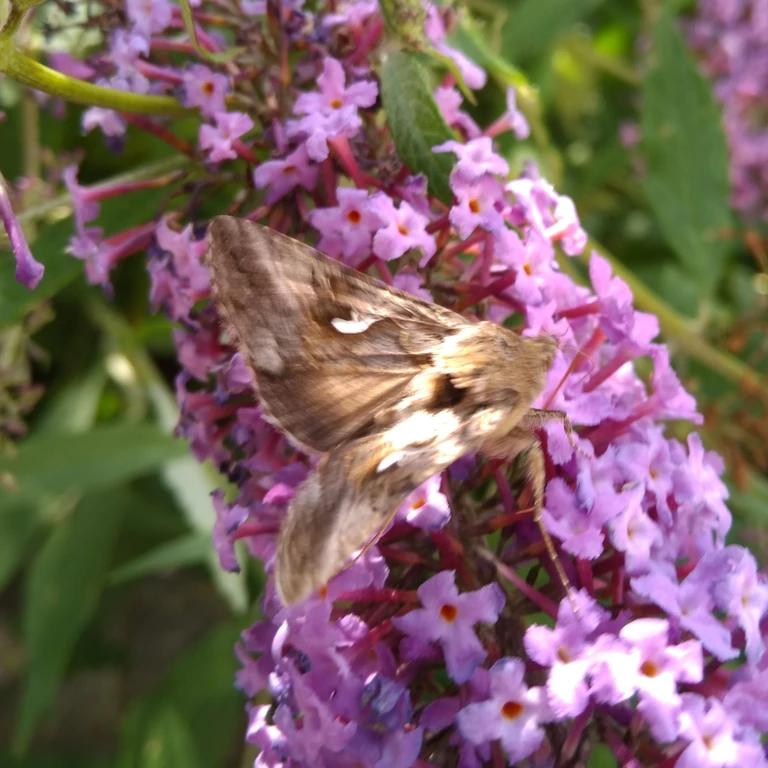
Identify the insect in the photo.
Autographa gamma
